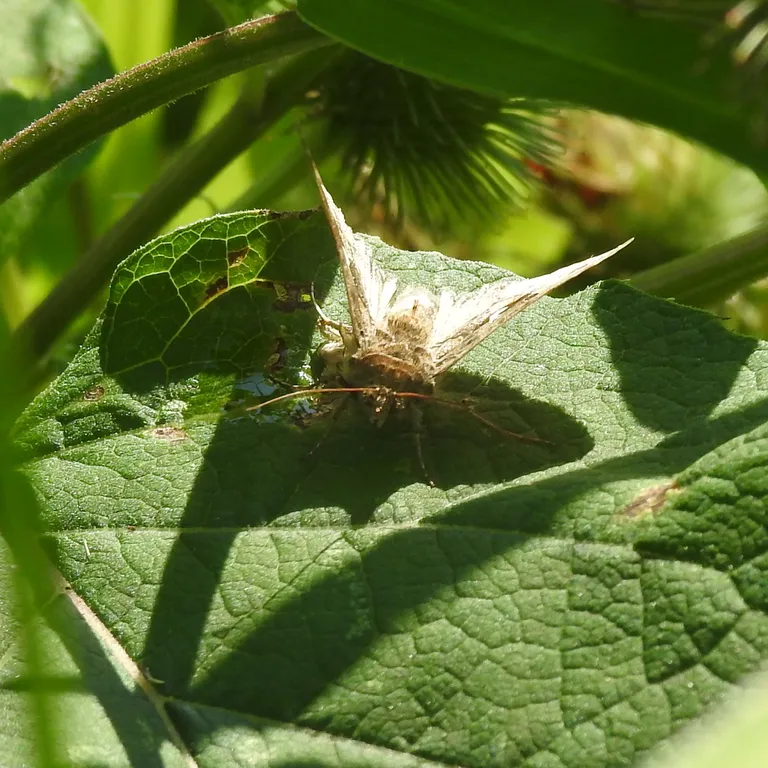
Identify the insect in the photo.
Autographa gamma
